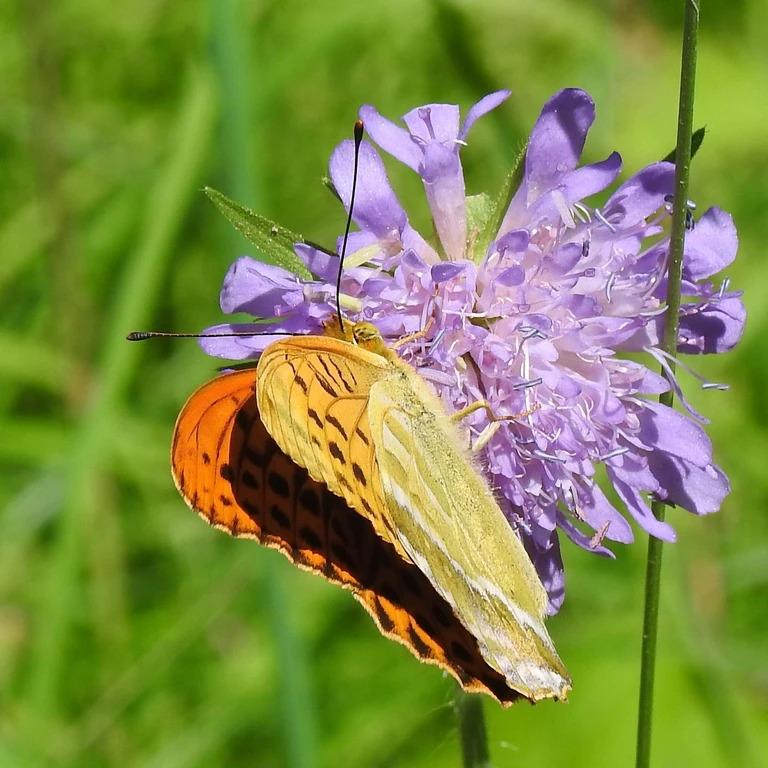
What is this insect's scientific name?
Argynnis paphia
